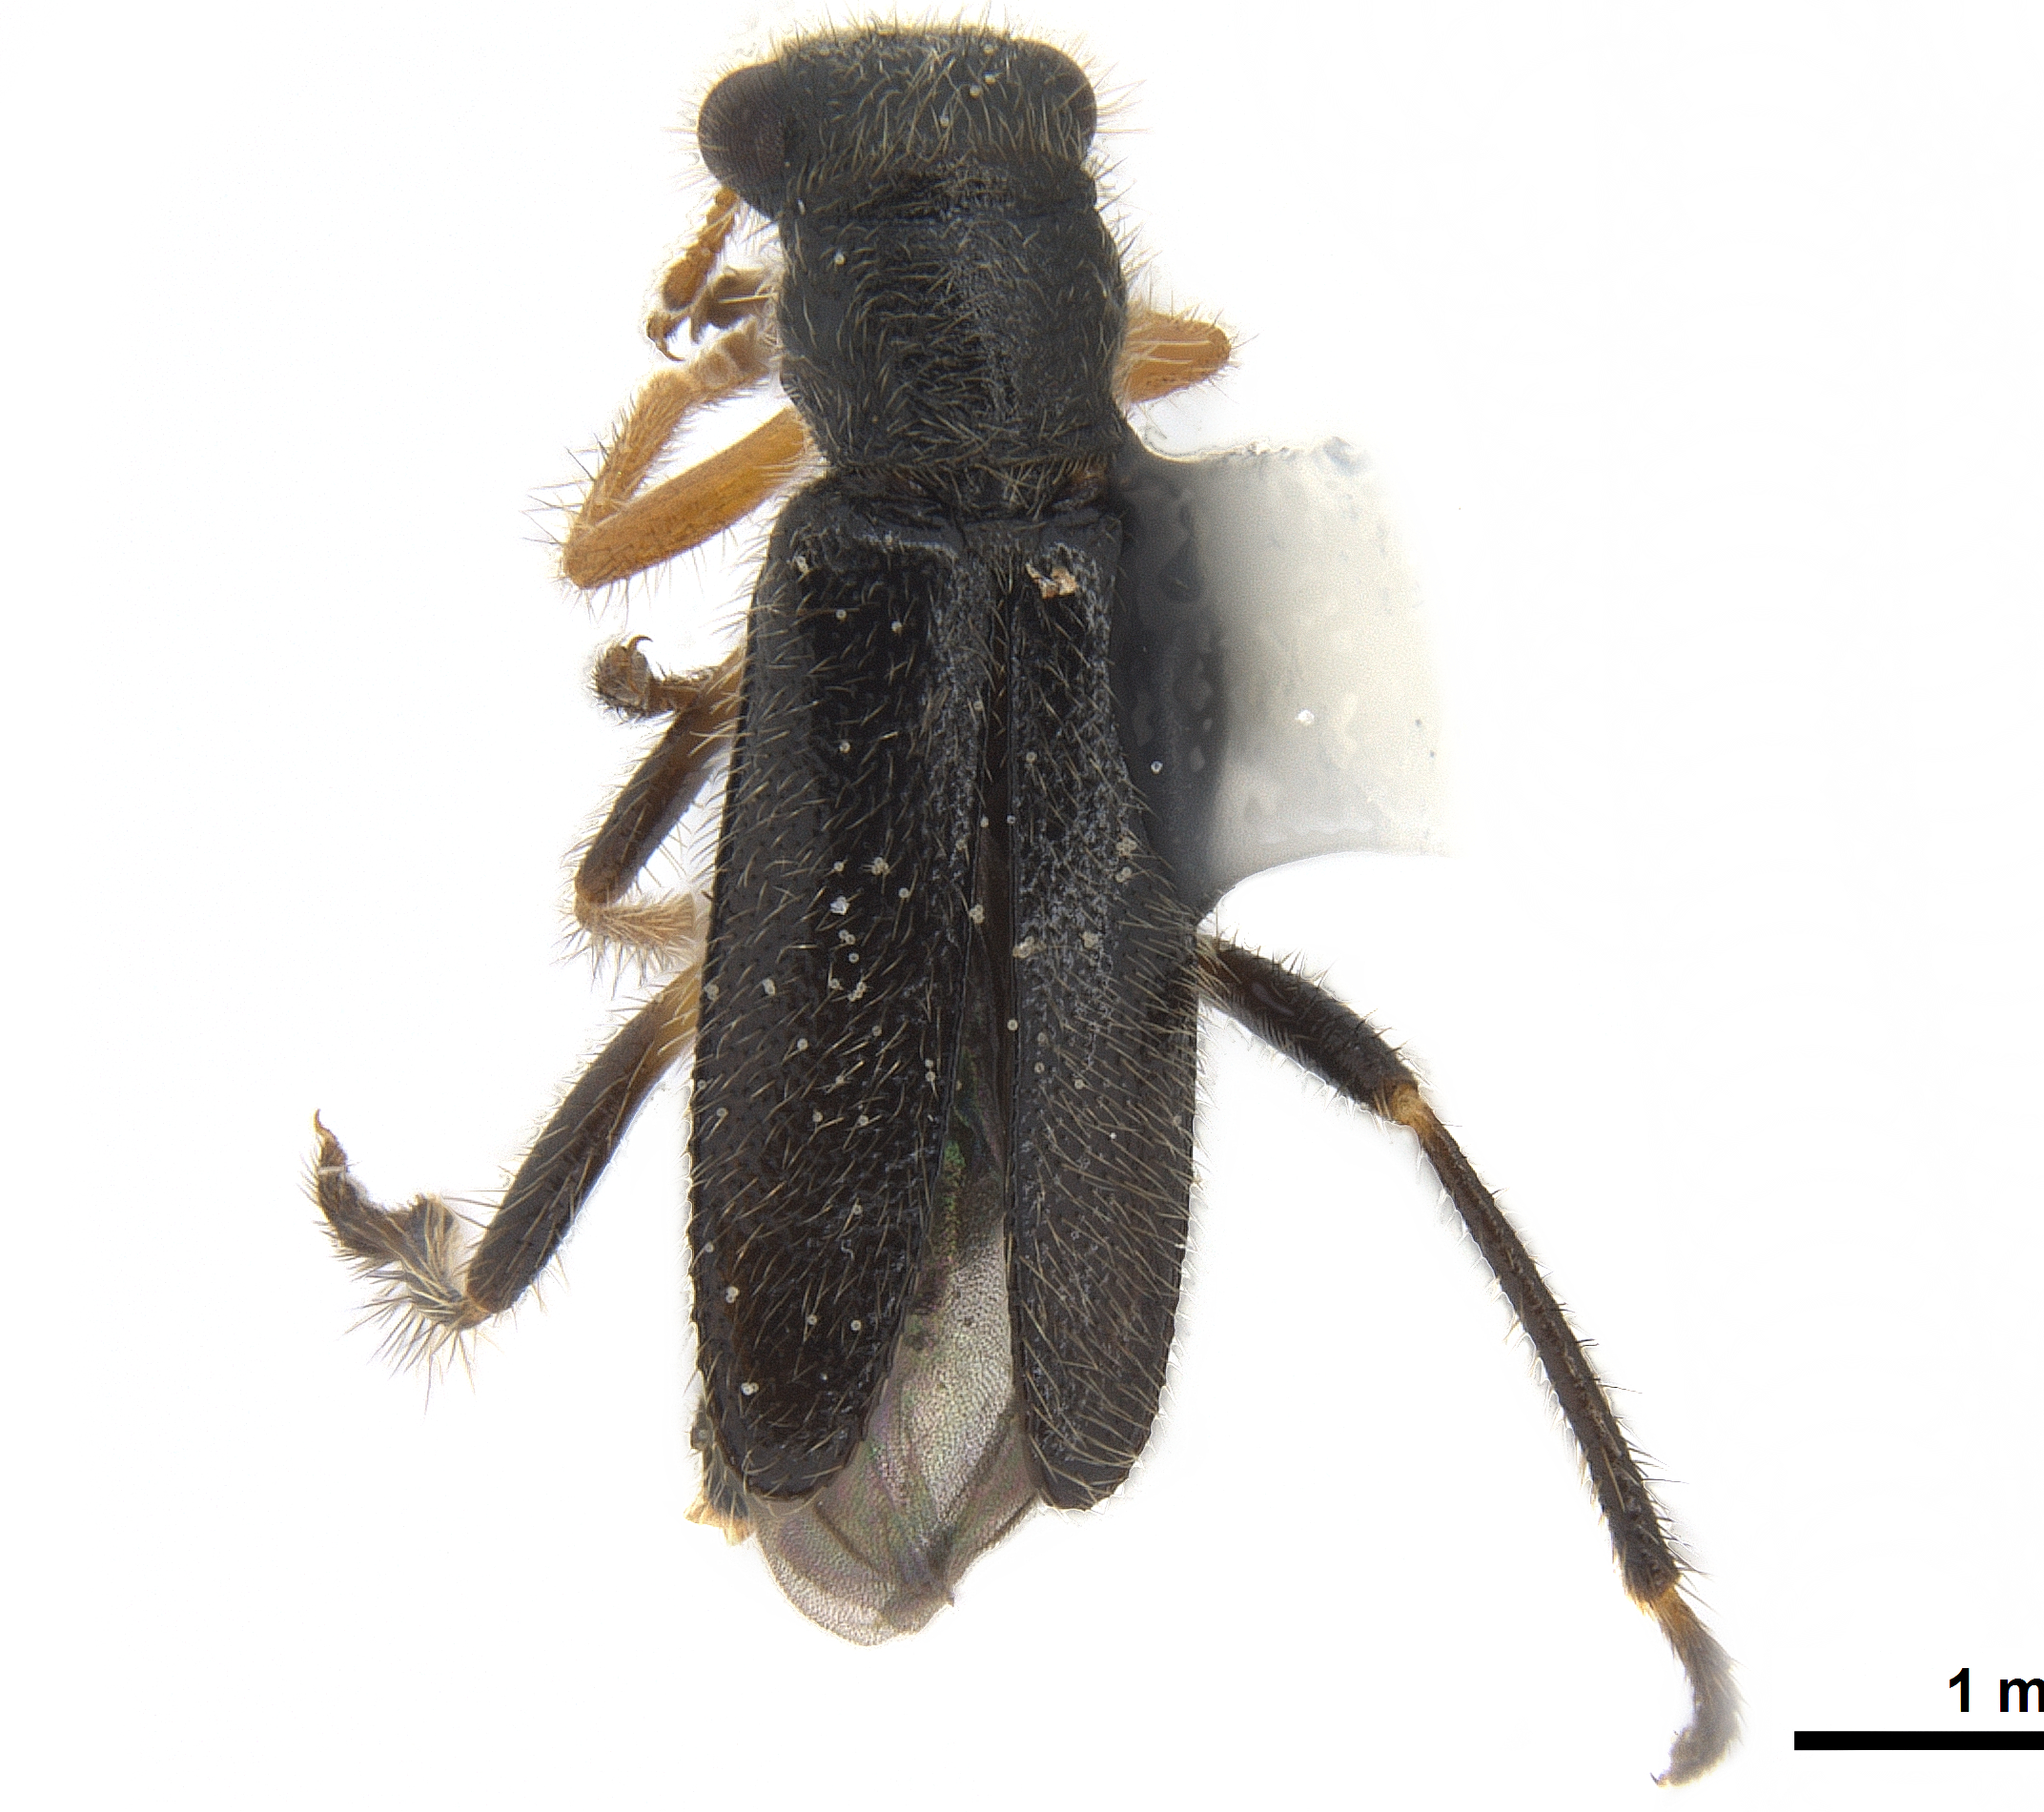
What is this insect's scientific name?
Phyllobaenus humeralis
